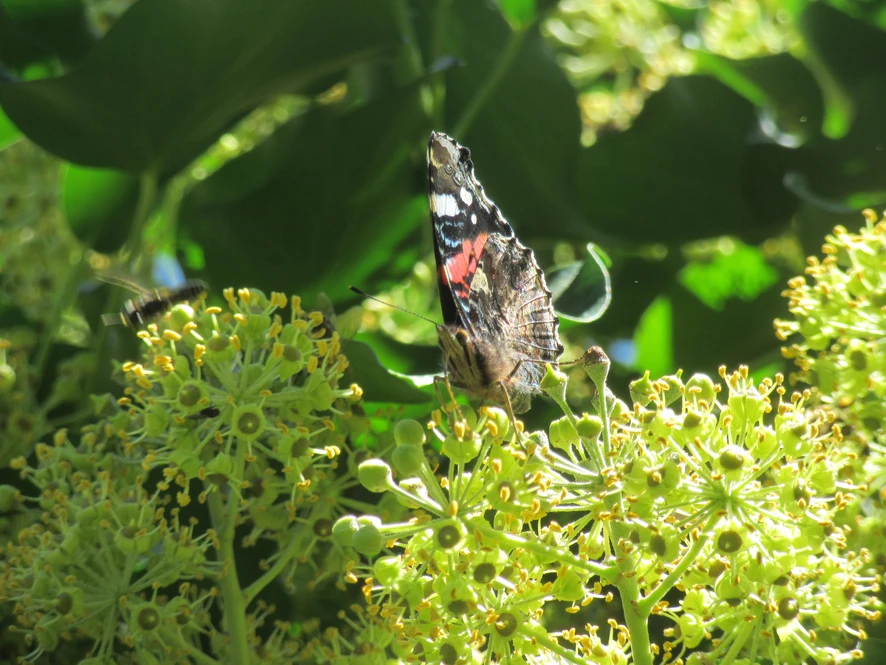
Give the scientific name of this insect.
Vanessa atalanta
